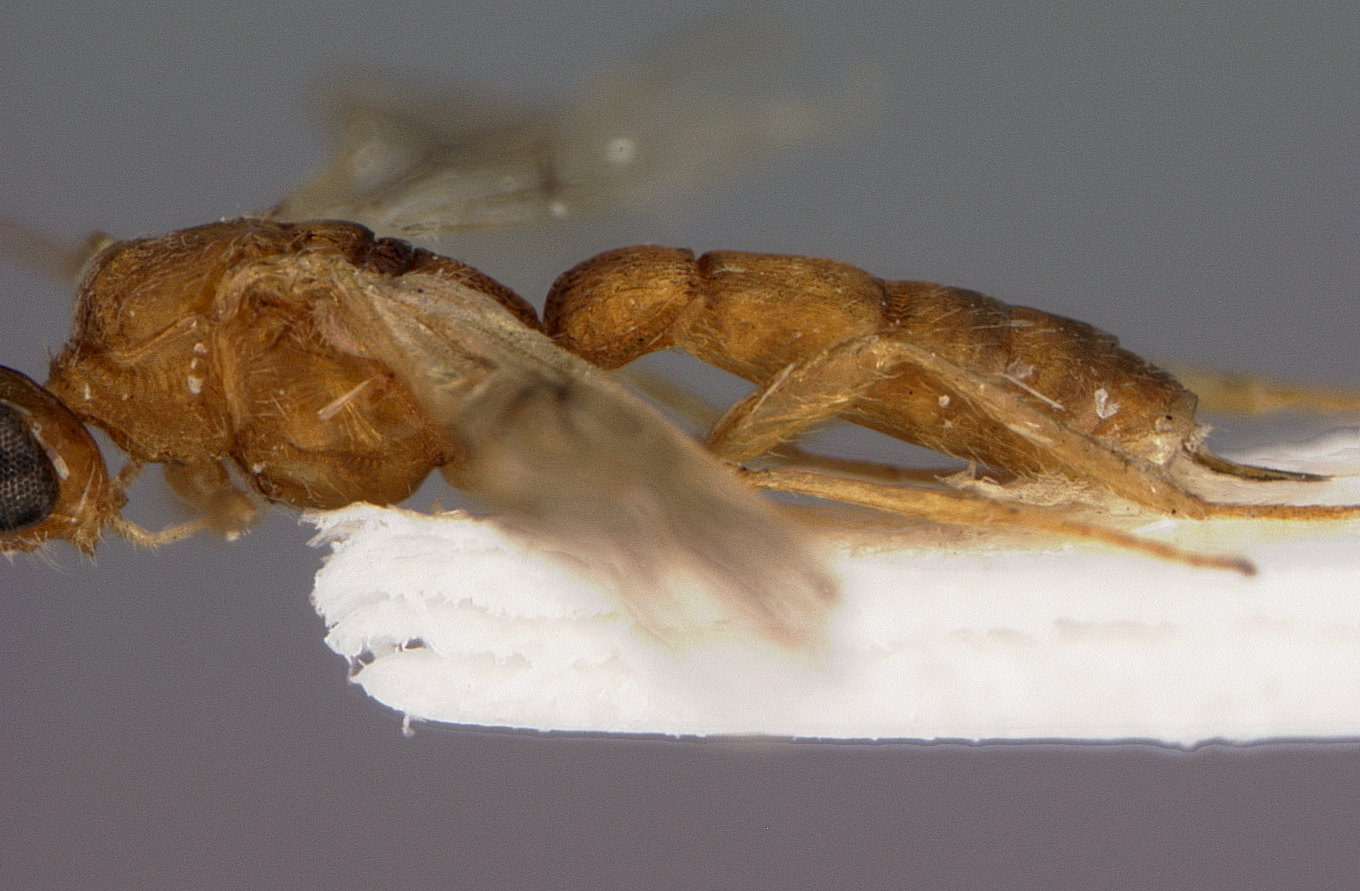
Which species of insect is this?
Pentatermus carinatus
